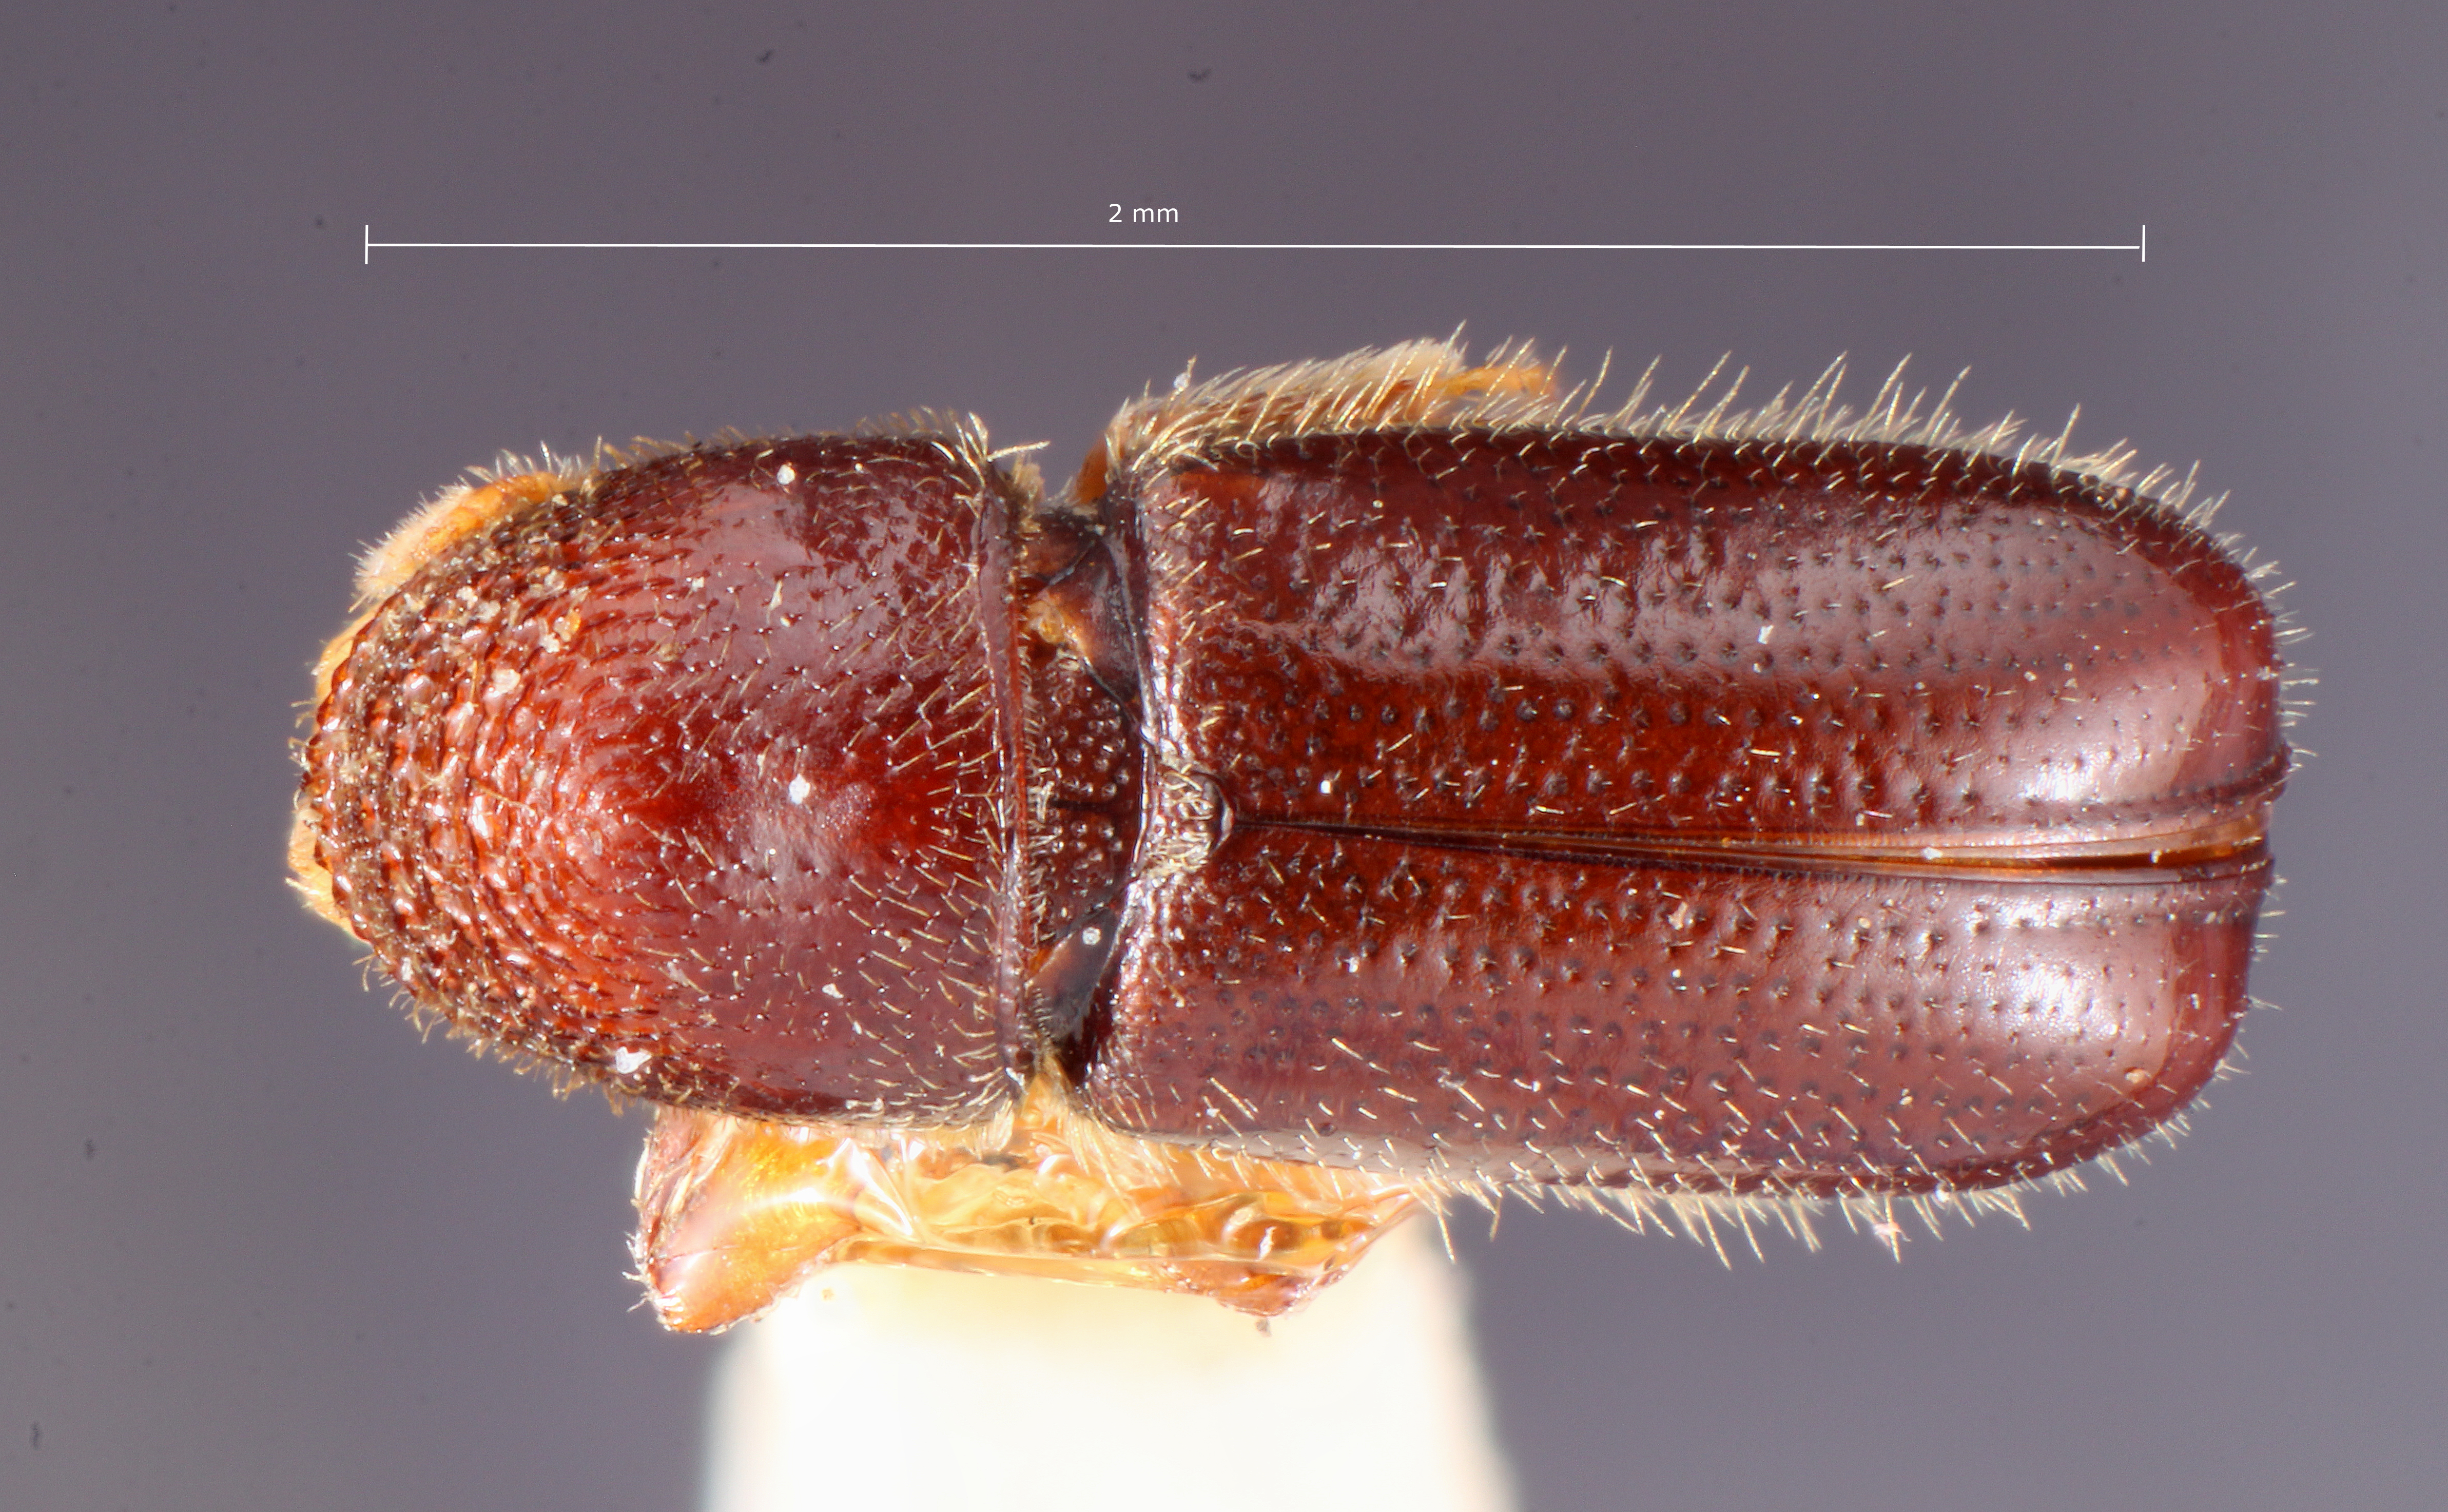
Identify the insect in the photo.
Pityophthorus scalptor
